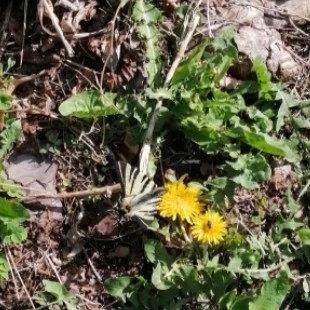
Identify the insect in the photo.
Iphiclides podalirius
